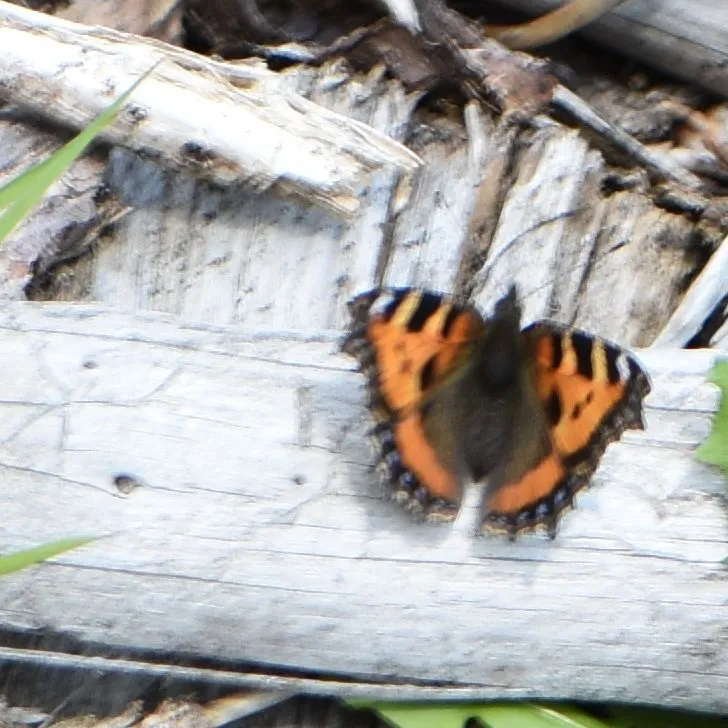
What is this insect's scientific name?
Aglais urticae
